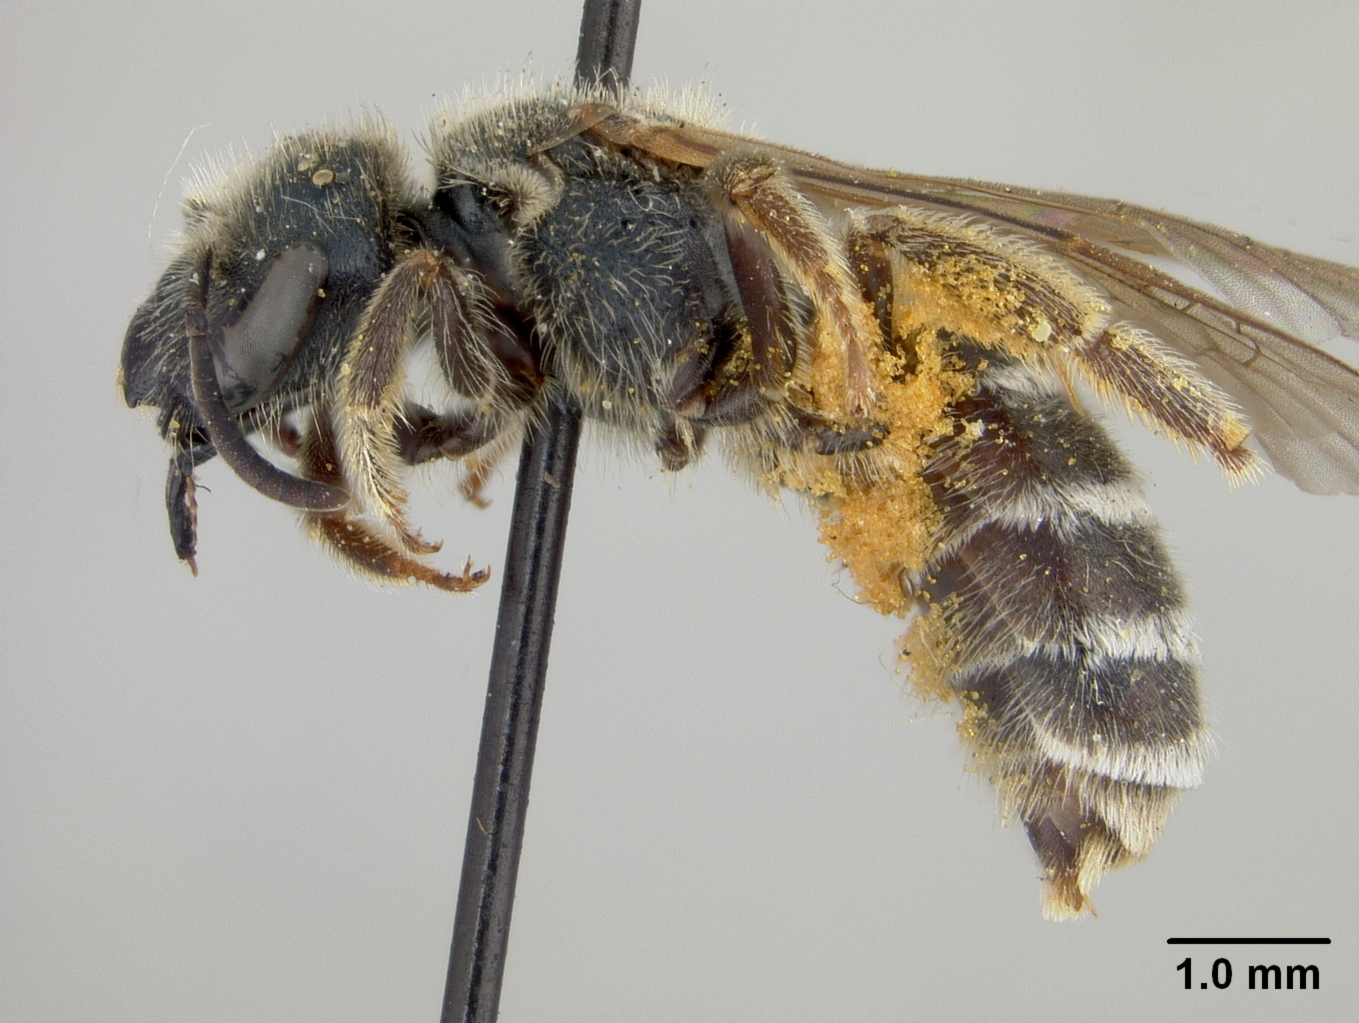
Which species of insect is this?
Halictus fraserae
